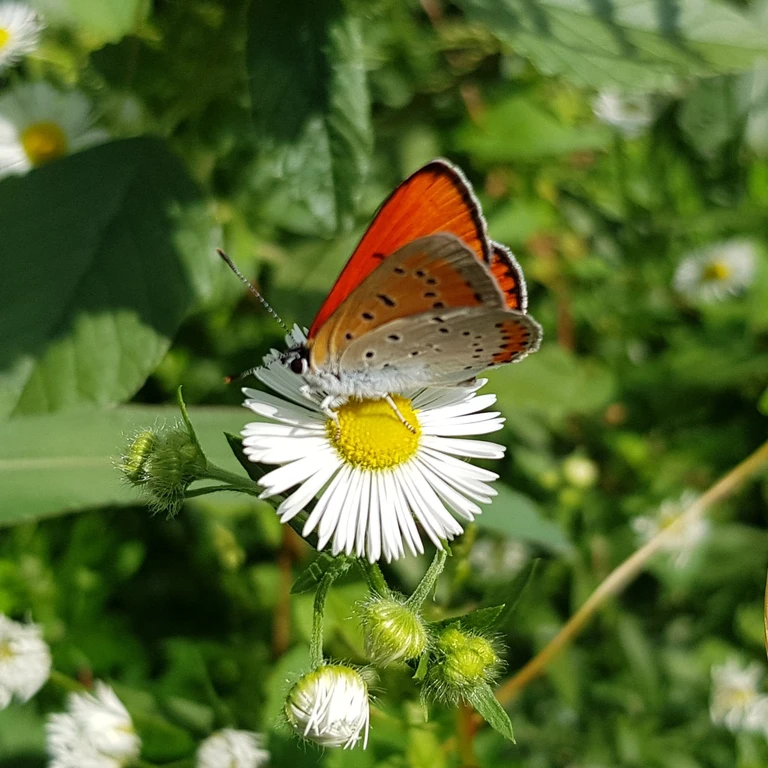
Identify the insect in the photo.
Lycaena dispar
